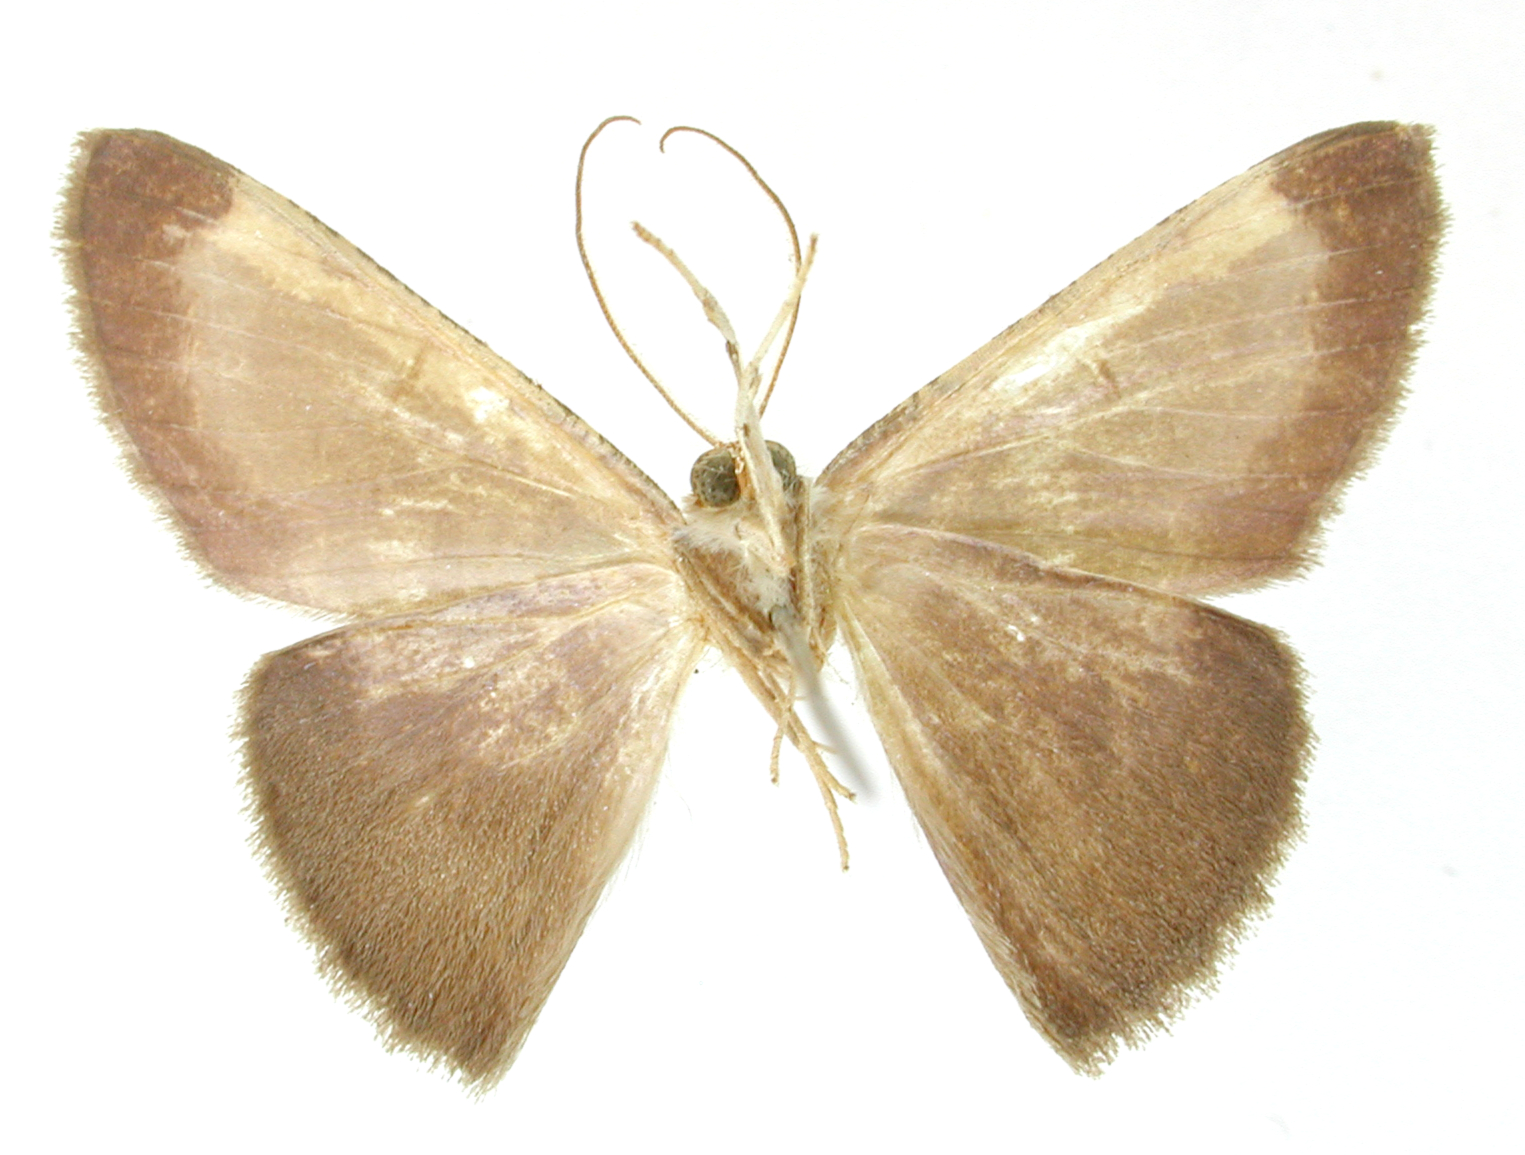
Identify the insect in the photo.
Hemiphricta albicostata
